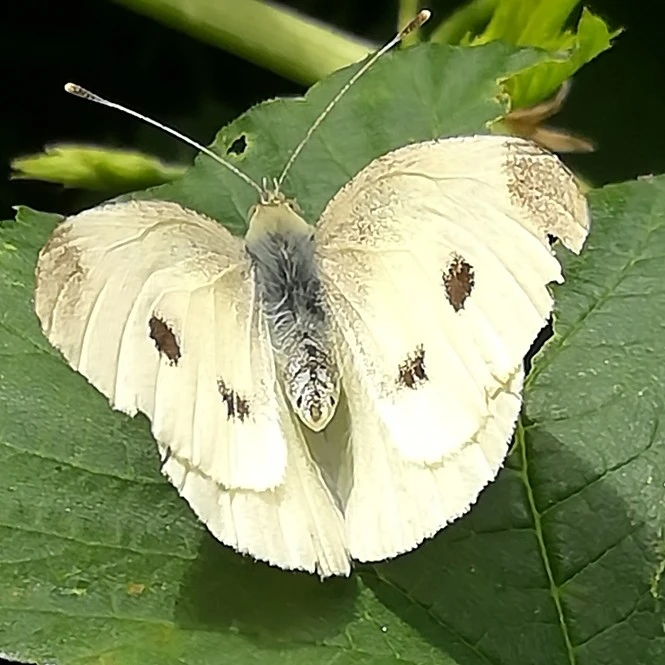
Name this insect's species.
Pieris rapae
